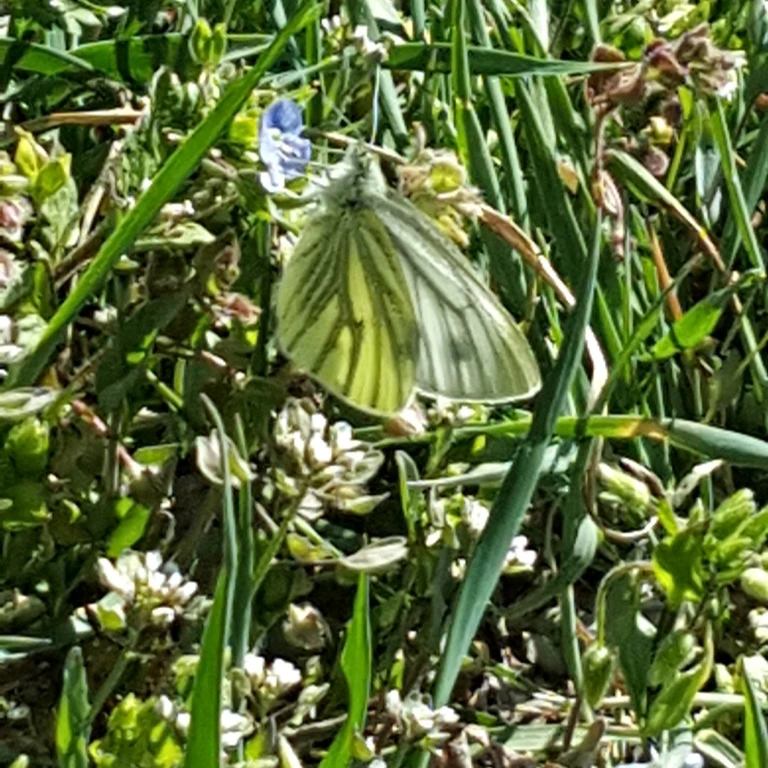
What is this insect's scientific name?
Pieris napi
